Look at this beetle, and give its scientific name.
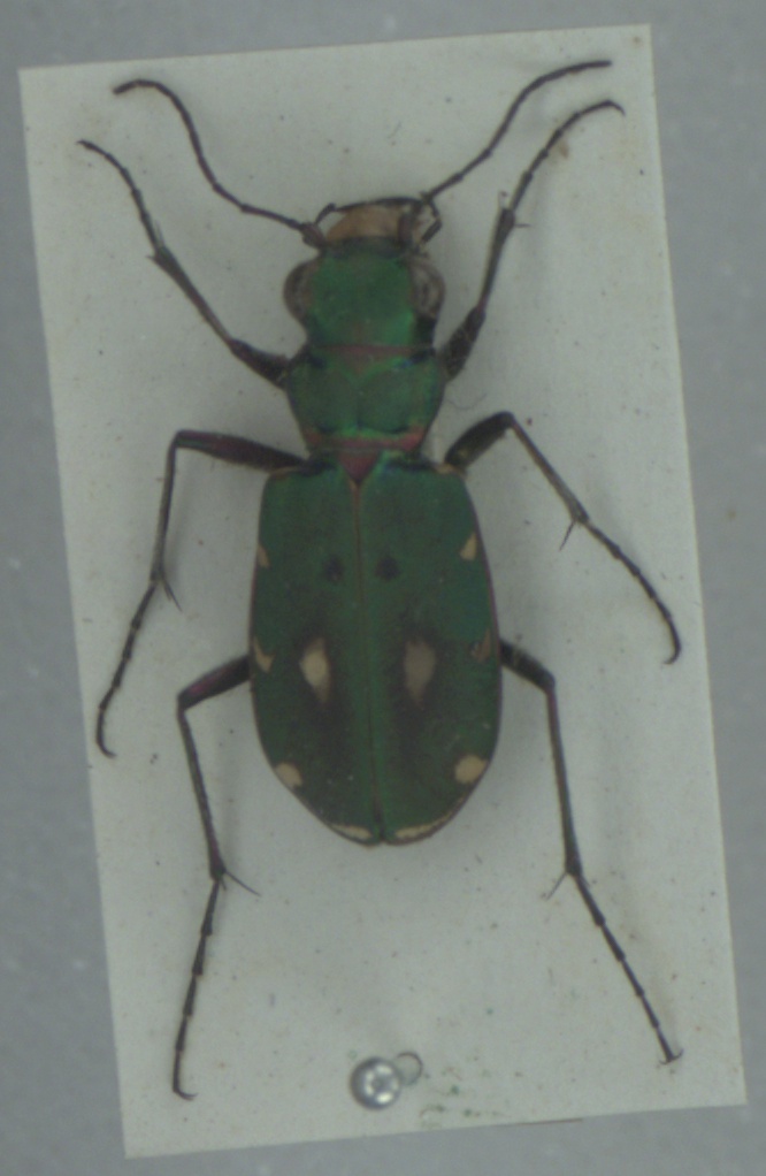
Cicindela campestris
